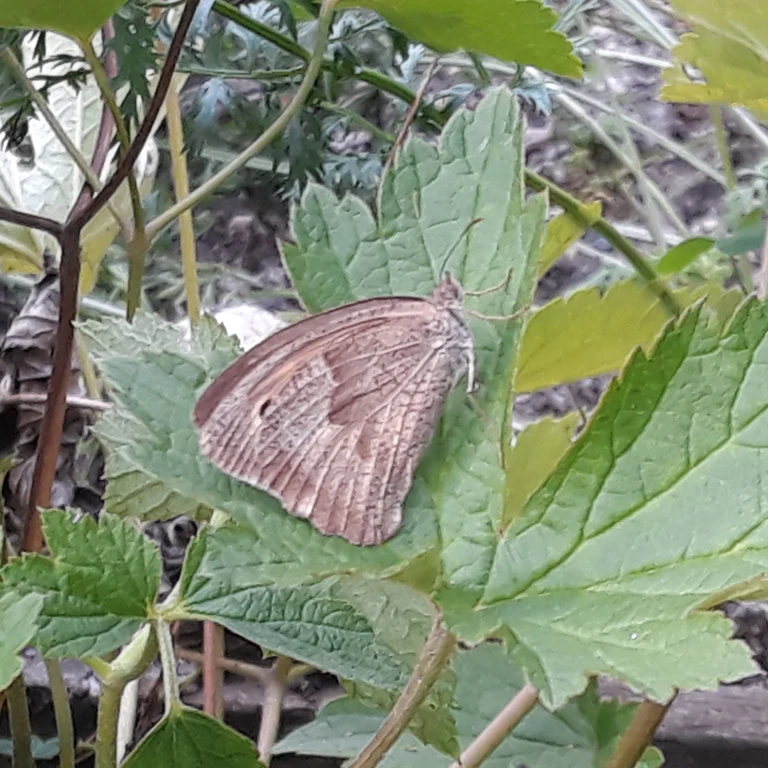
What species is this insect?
Maniola jurtina
